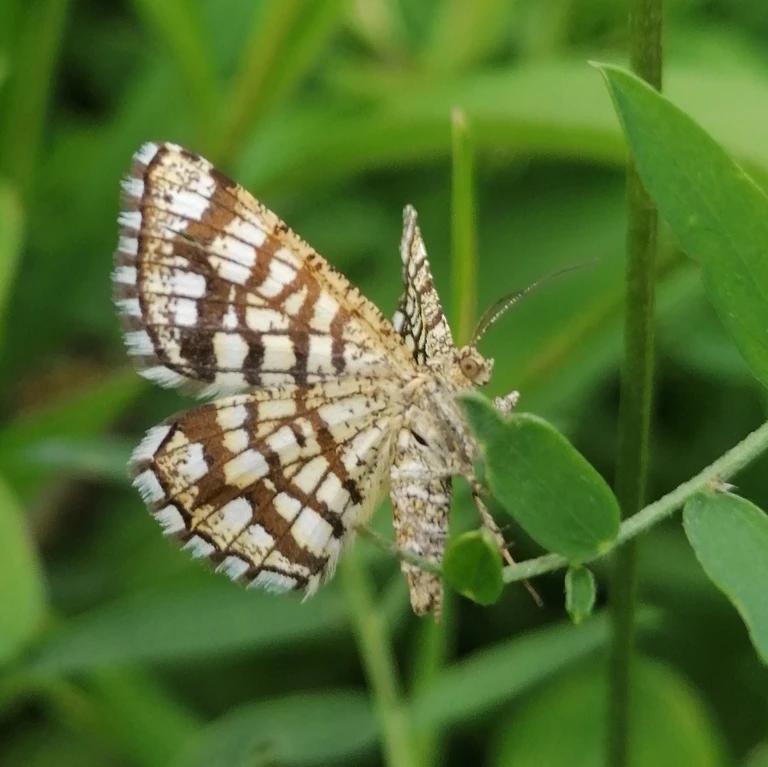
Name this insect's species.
Chiasmia clathrata
